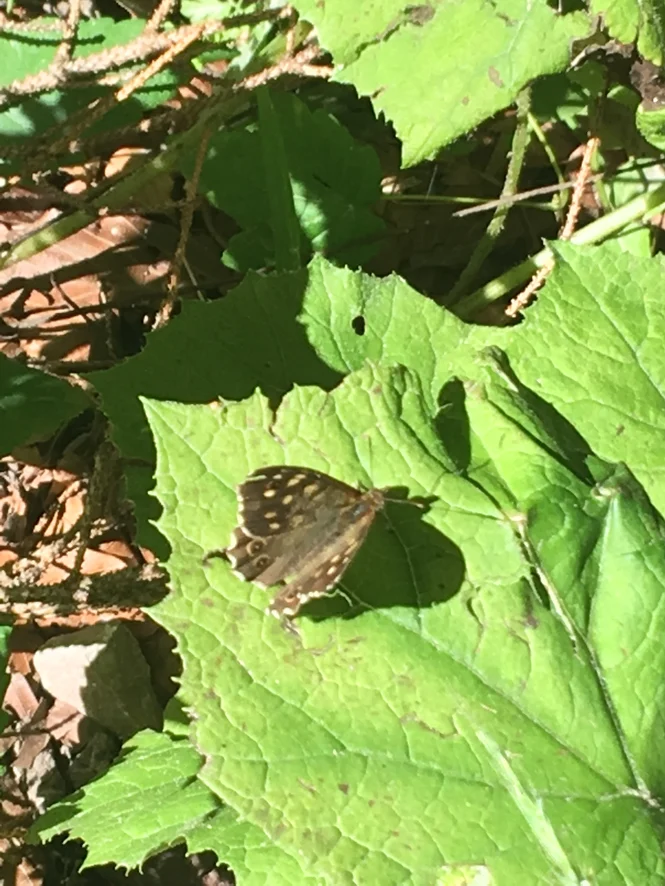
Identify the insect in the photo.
Pararge aegeria
